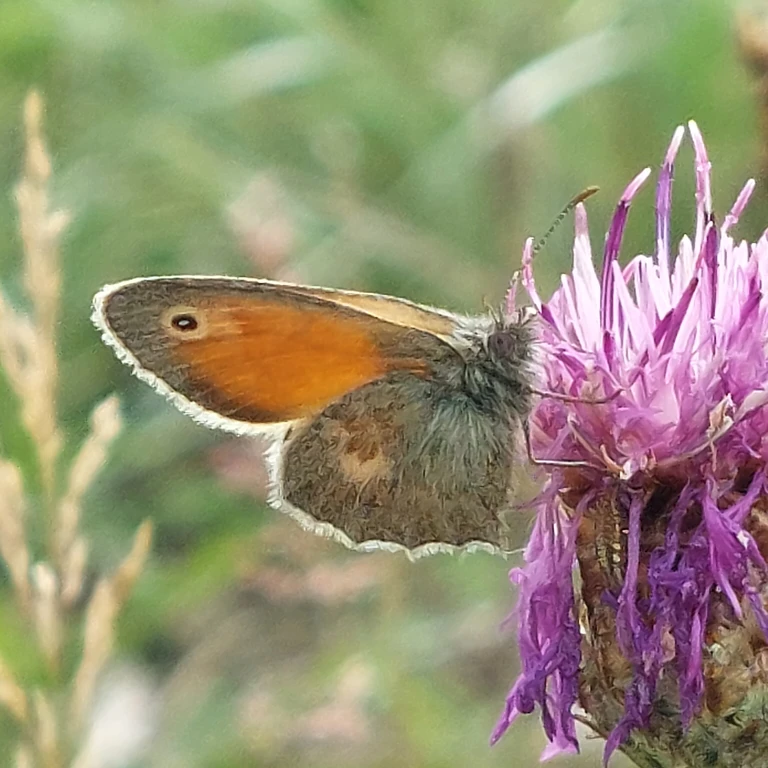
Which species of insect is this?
Coenonympha pamphilus
